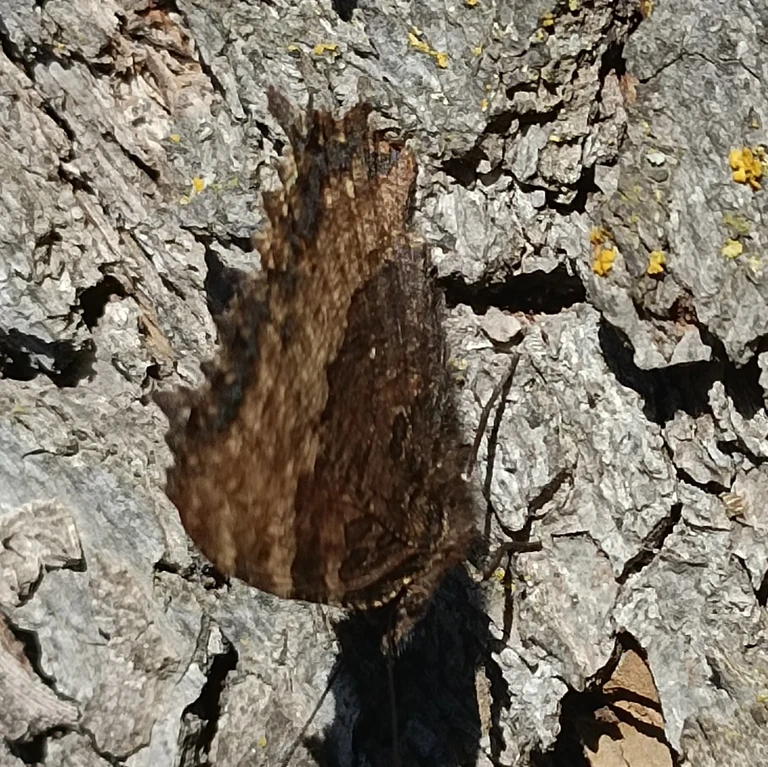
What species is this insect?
Nymphalis polychloros
